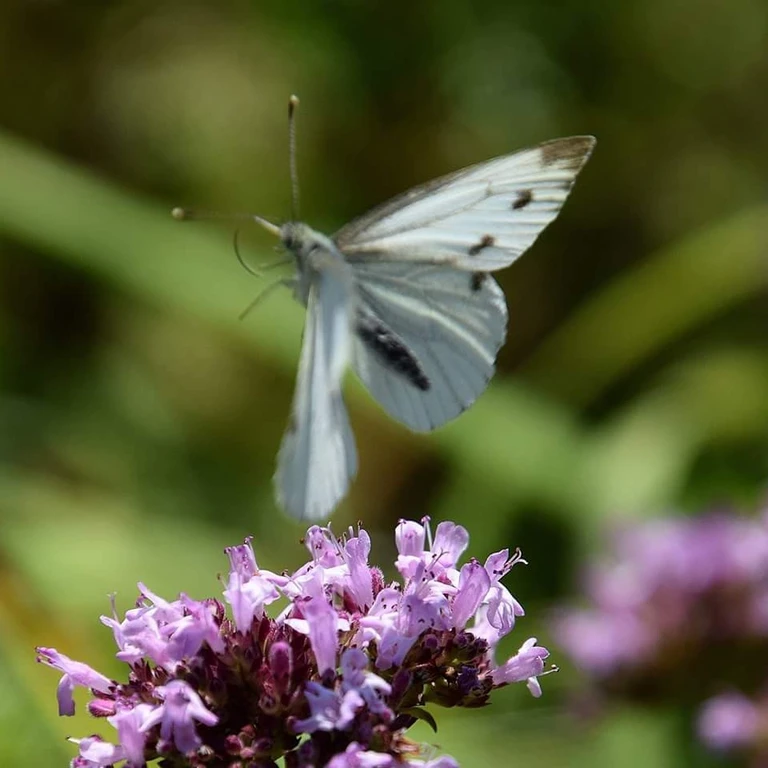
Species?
Pieris napi
